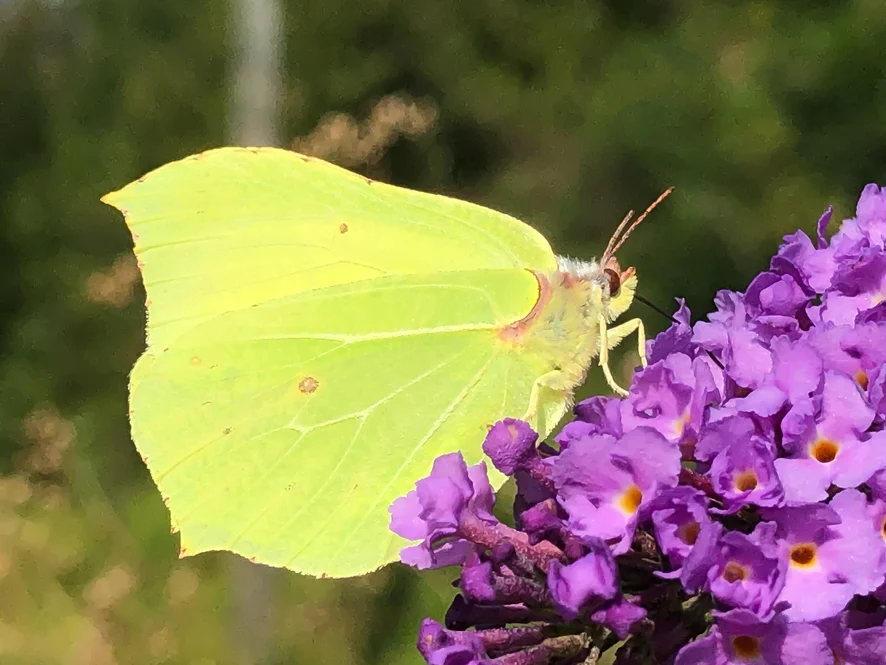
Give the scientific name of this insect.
Gonepteryx rhamni
